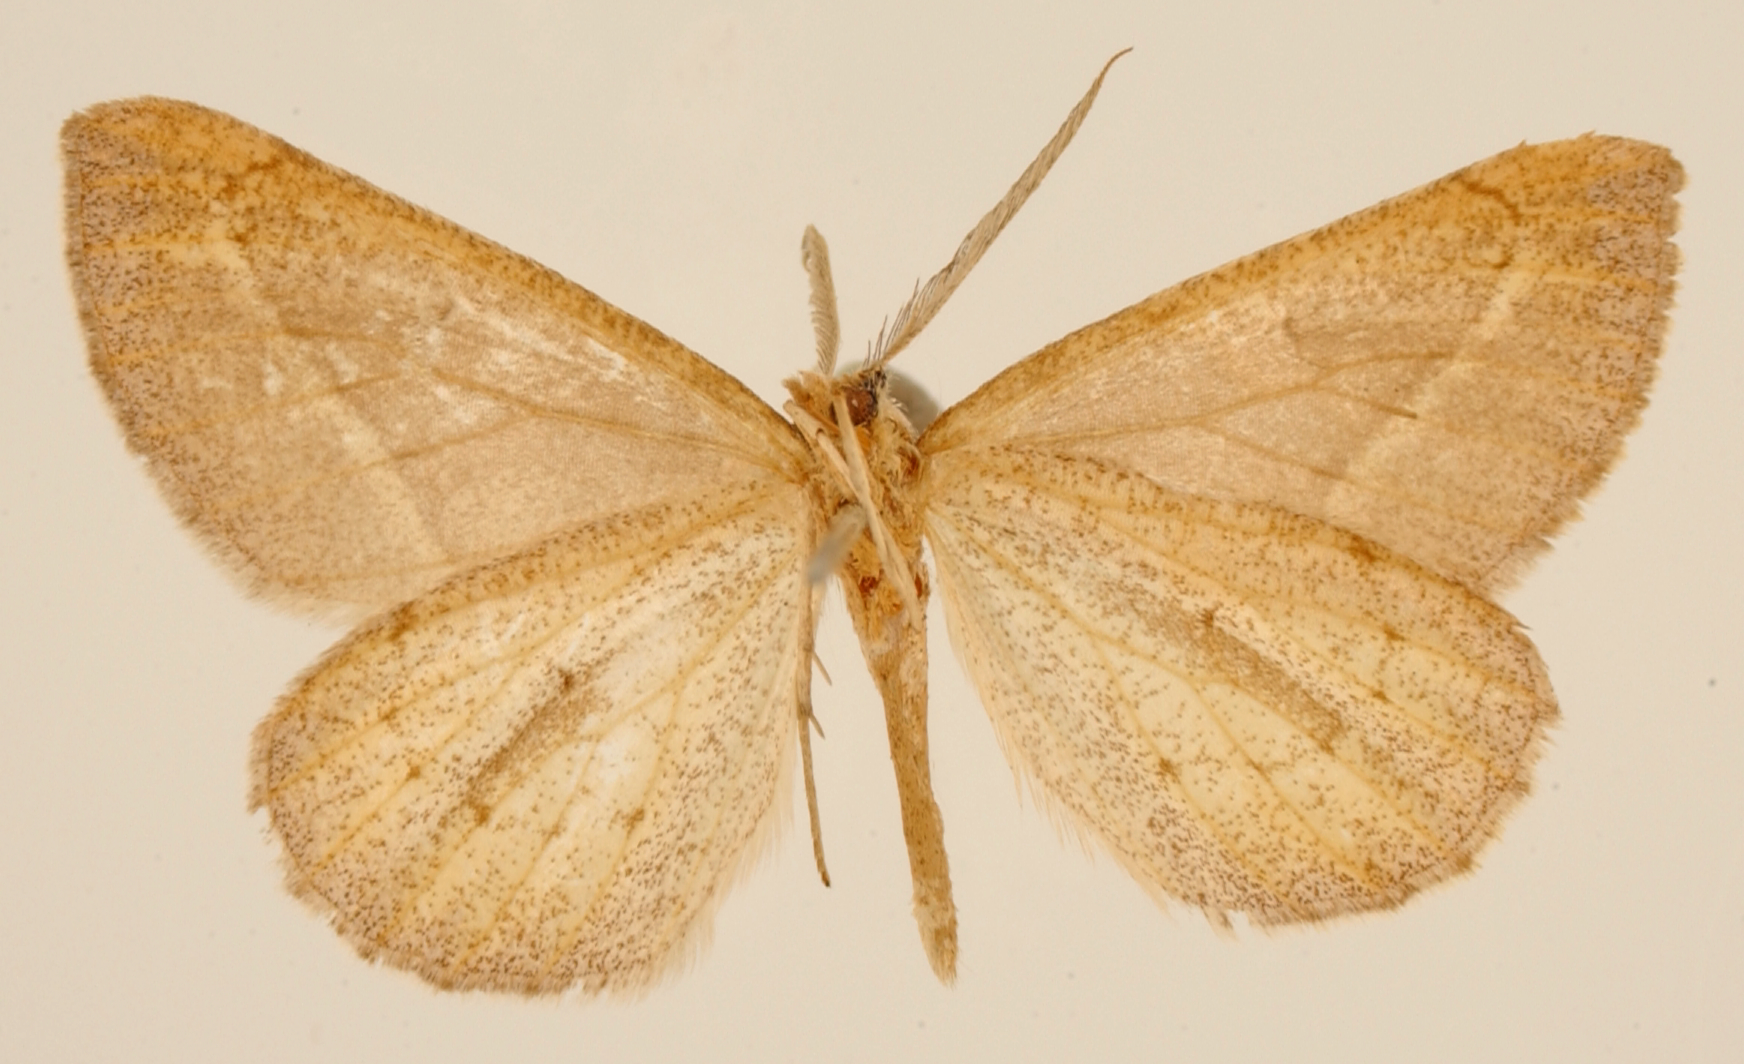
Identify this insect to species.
Sicya vigasia
